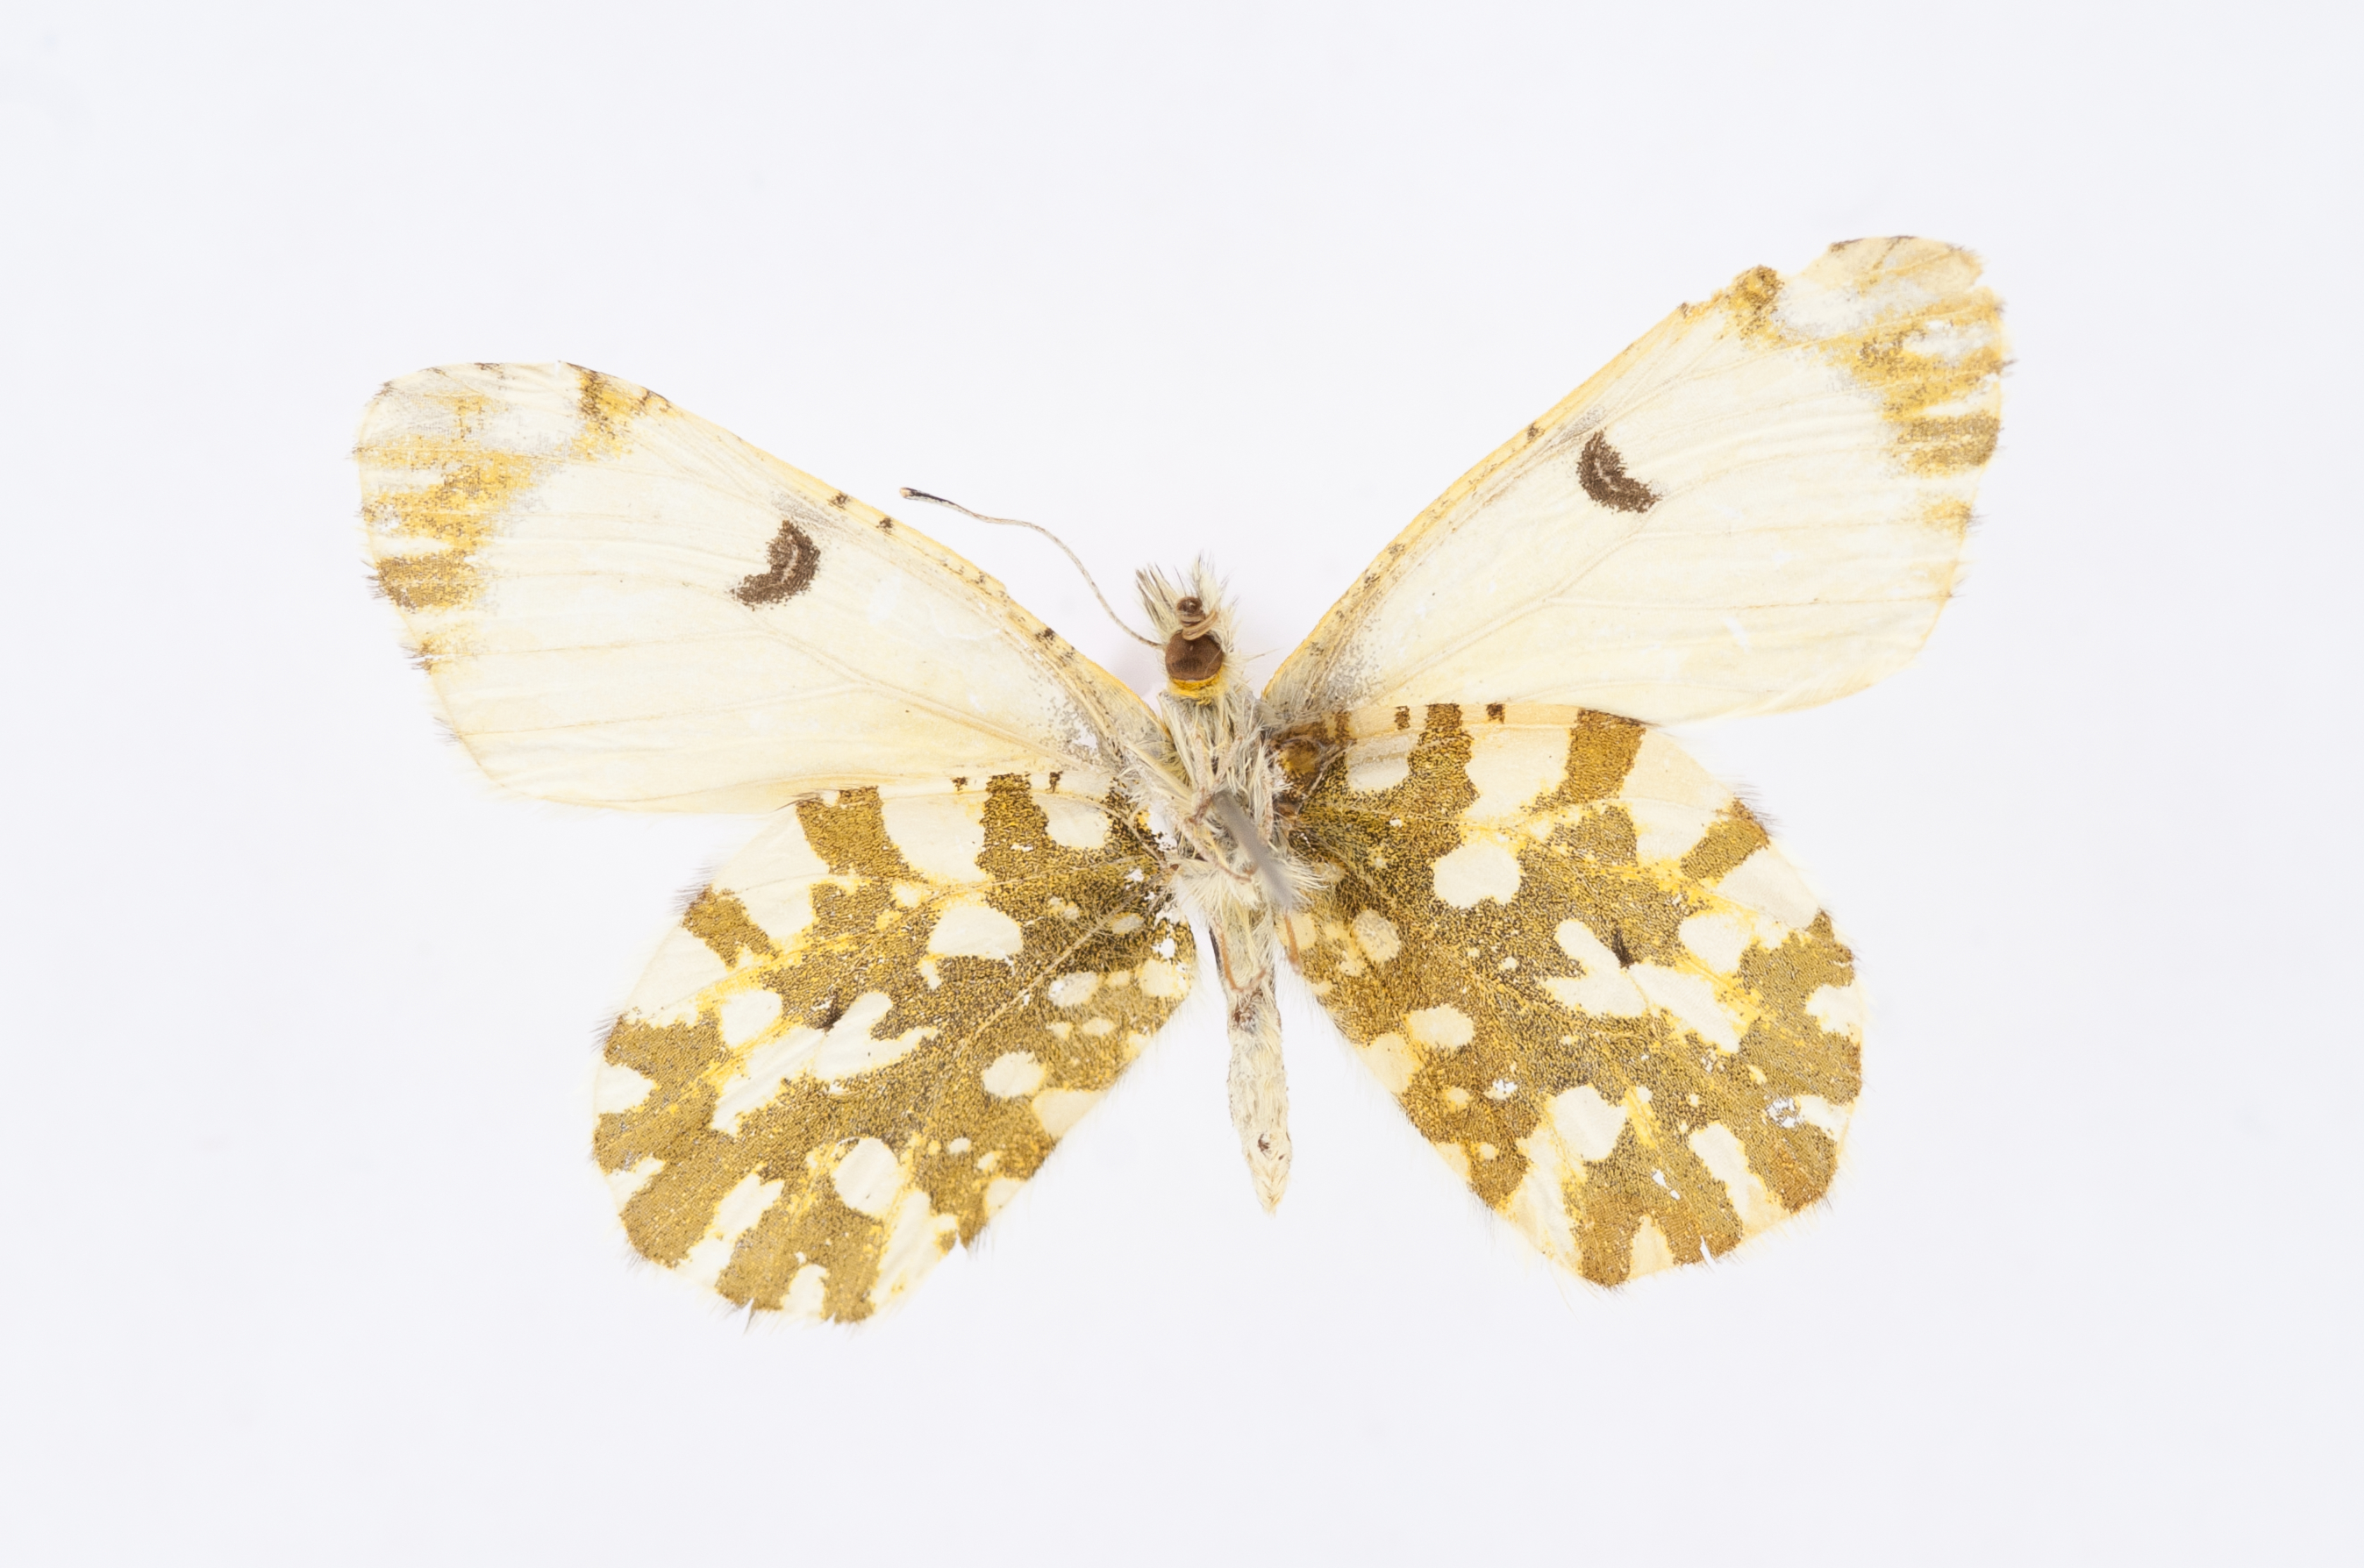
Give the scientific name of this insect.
Euchloe ausonides
